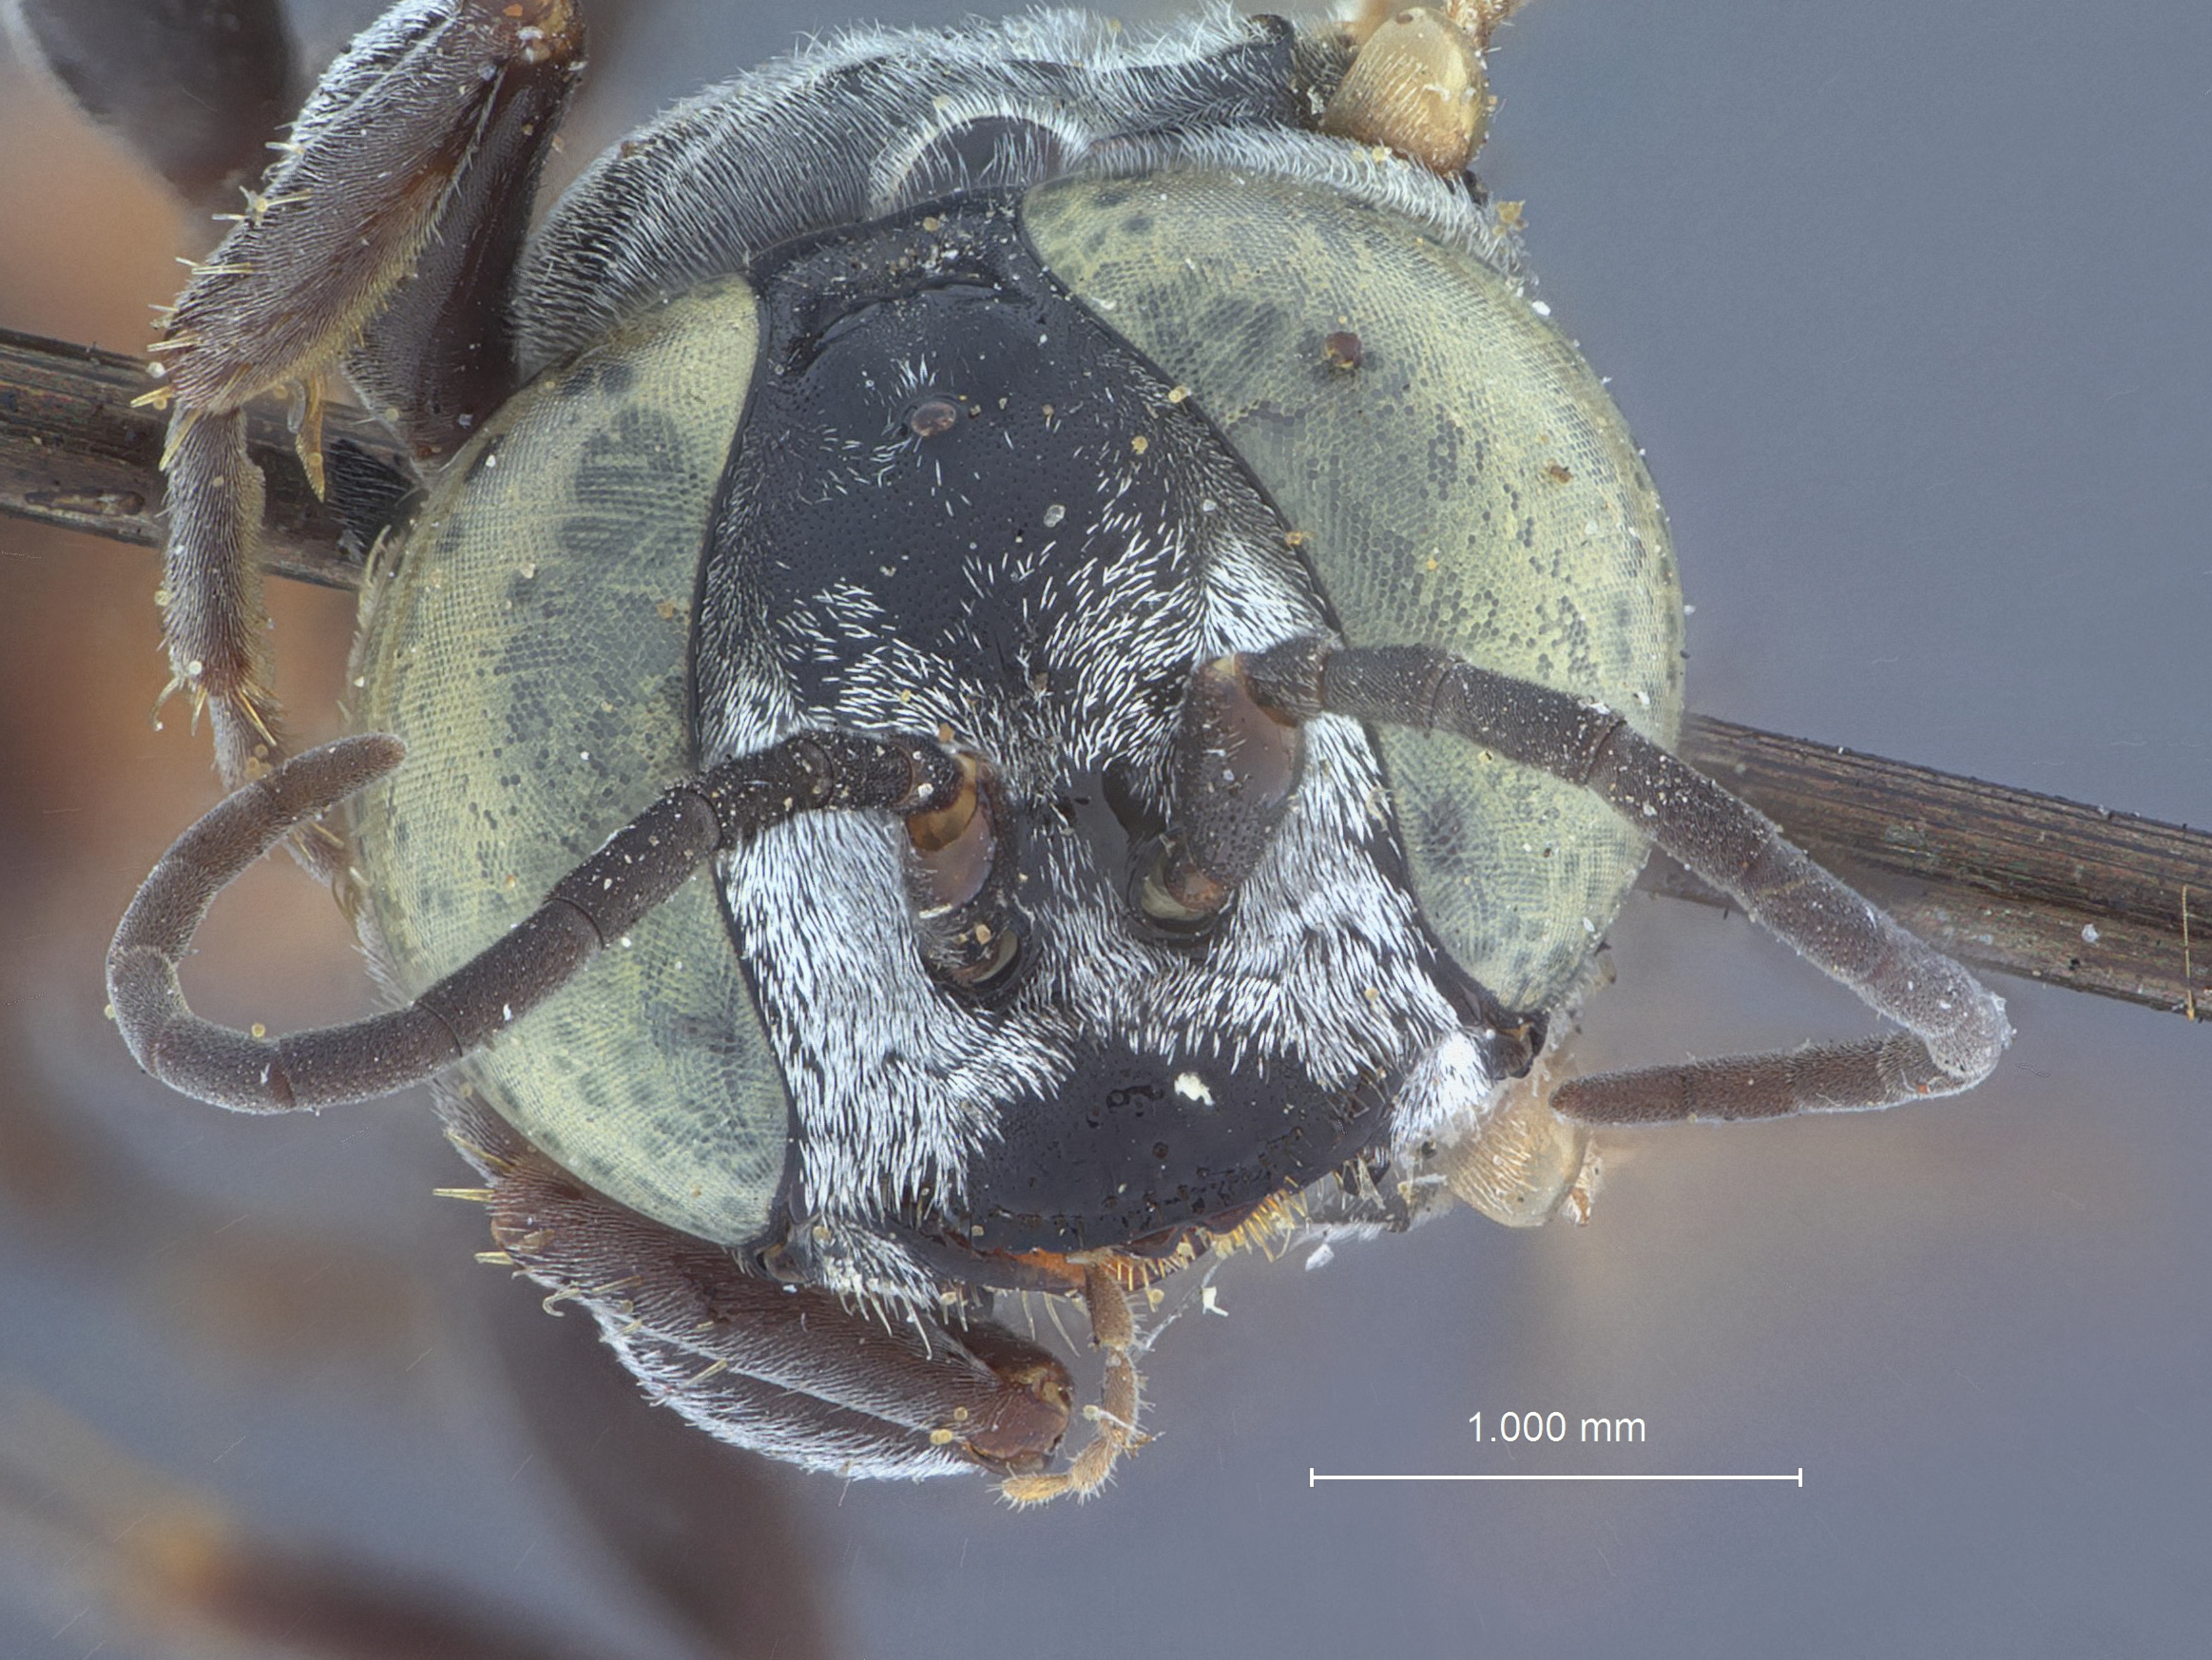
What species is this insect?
Tachysphex johnsoni
